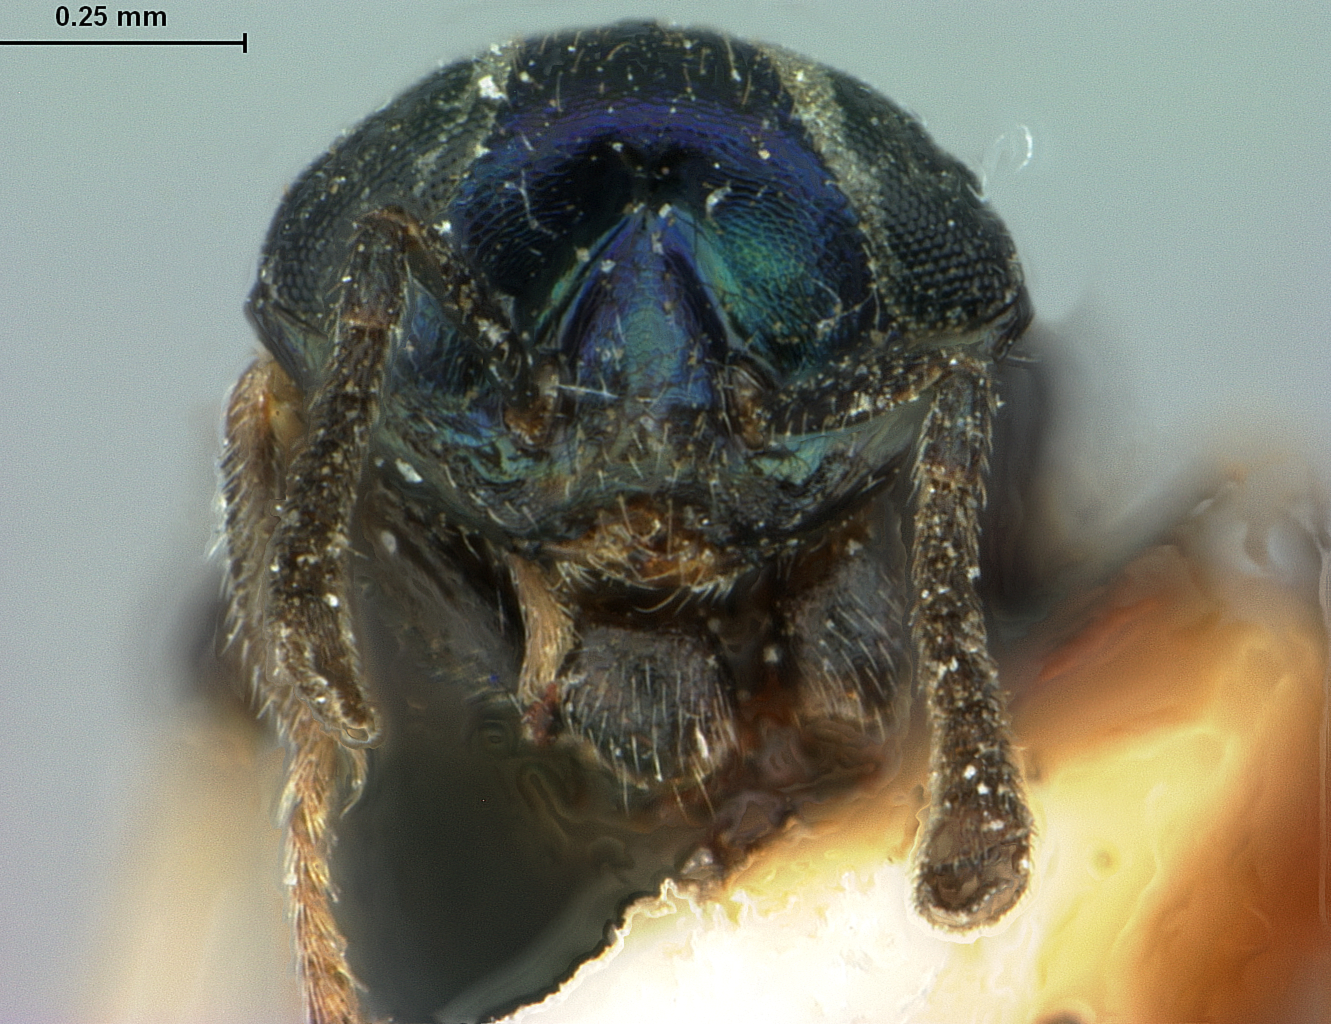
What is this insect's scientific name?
Tachinaephagus fuscipennis
